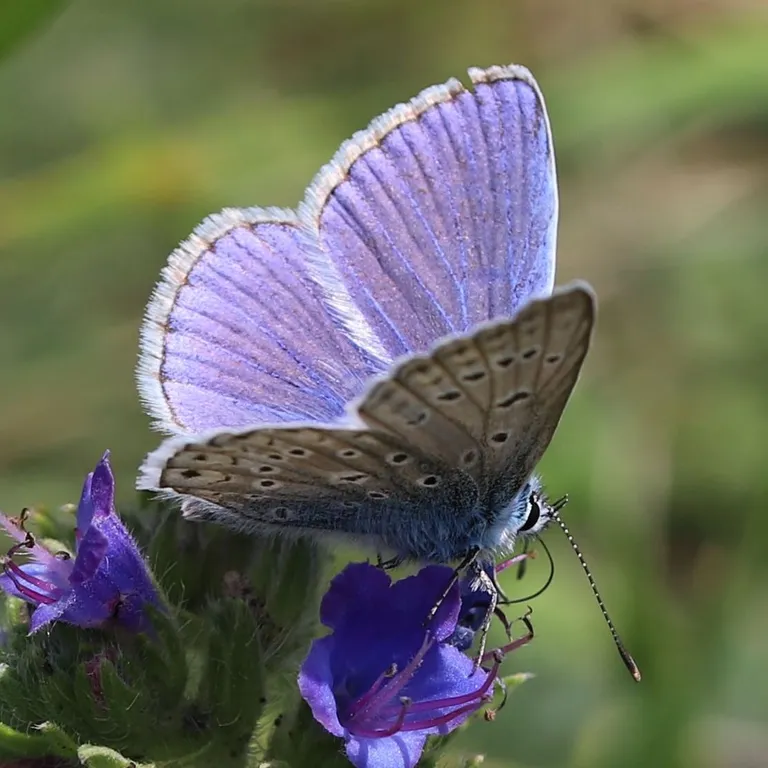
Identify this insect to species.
Polyommatus icarus
